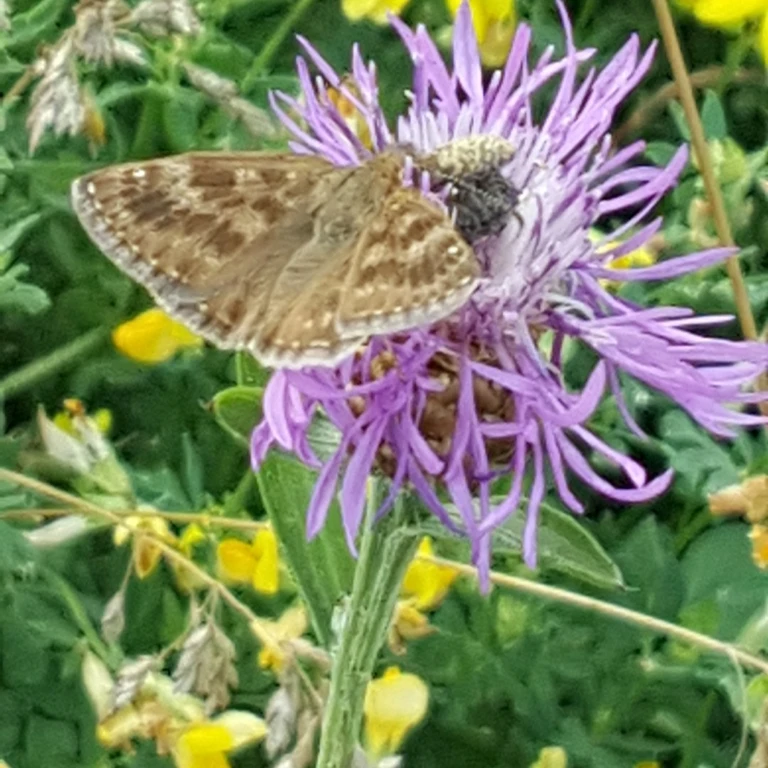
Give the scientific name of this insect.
Erynnis tages
